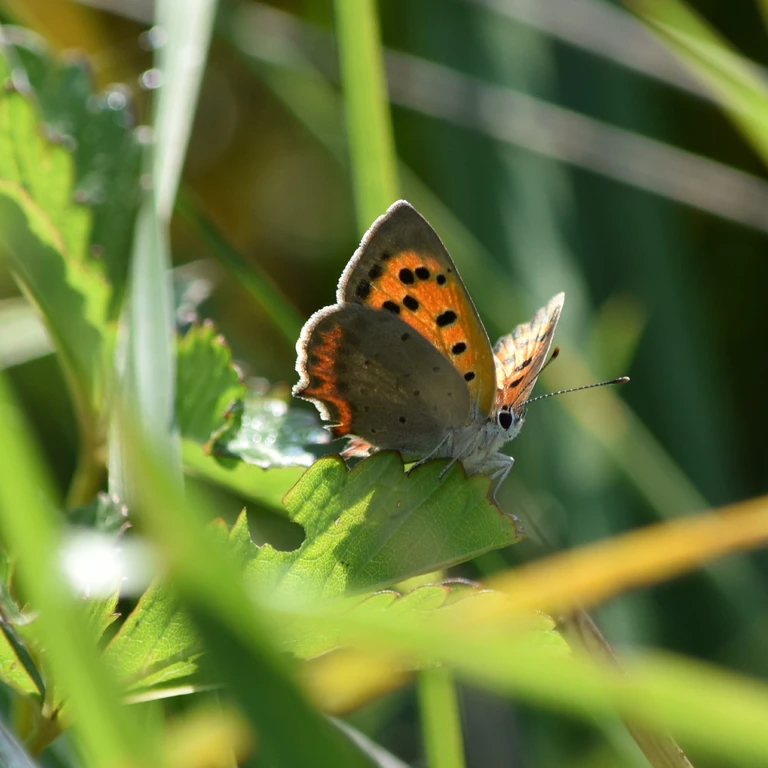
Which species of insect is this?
Lycaena phlaeas
